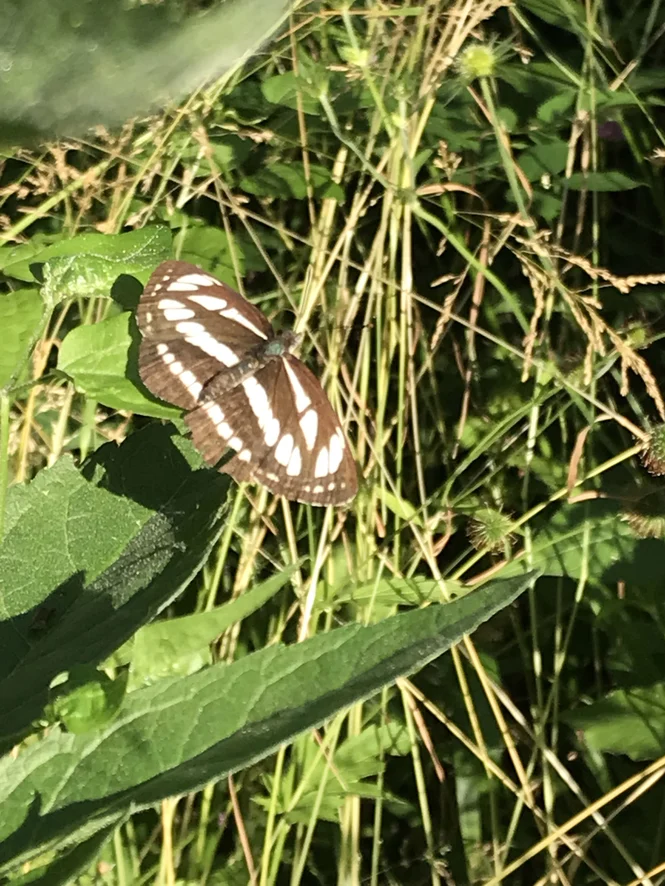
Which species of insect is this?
Neptis sappho
